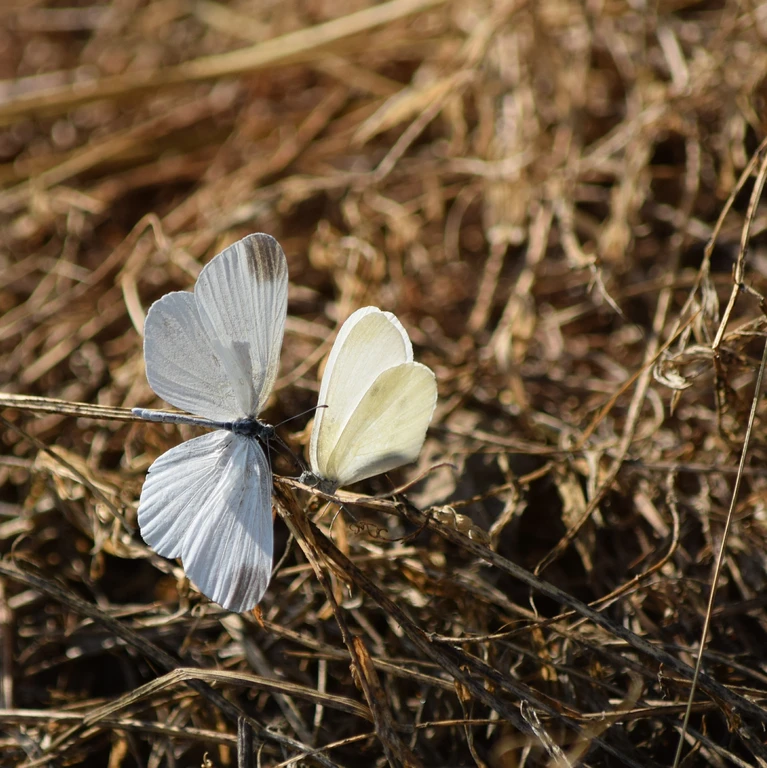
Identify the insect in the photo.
Leptidea sinapis/juvernica
